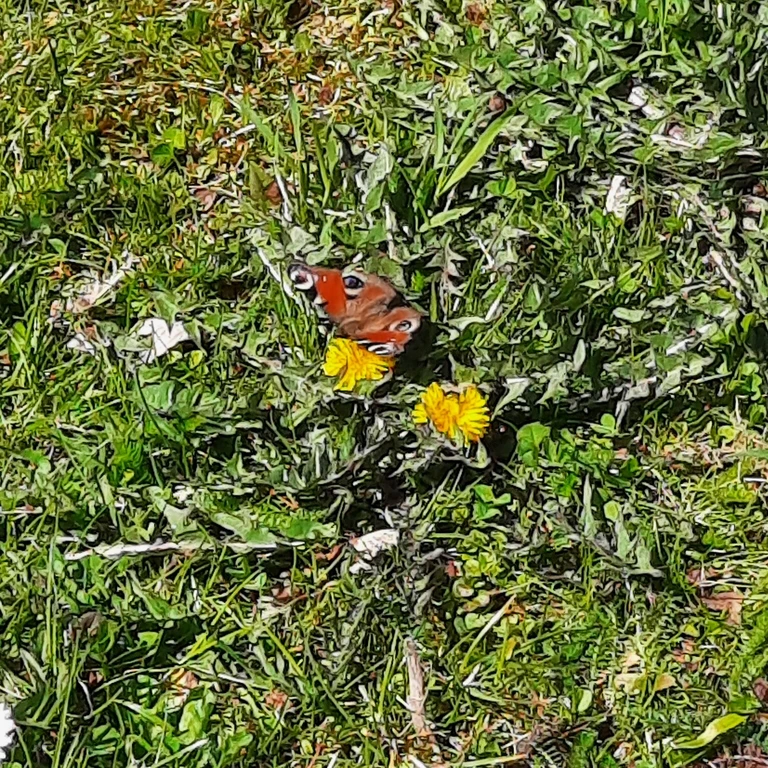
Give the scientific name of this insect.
Aglais io
